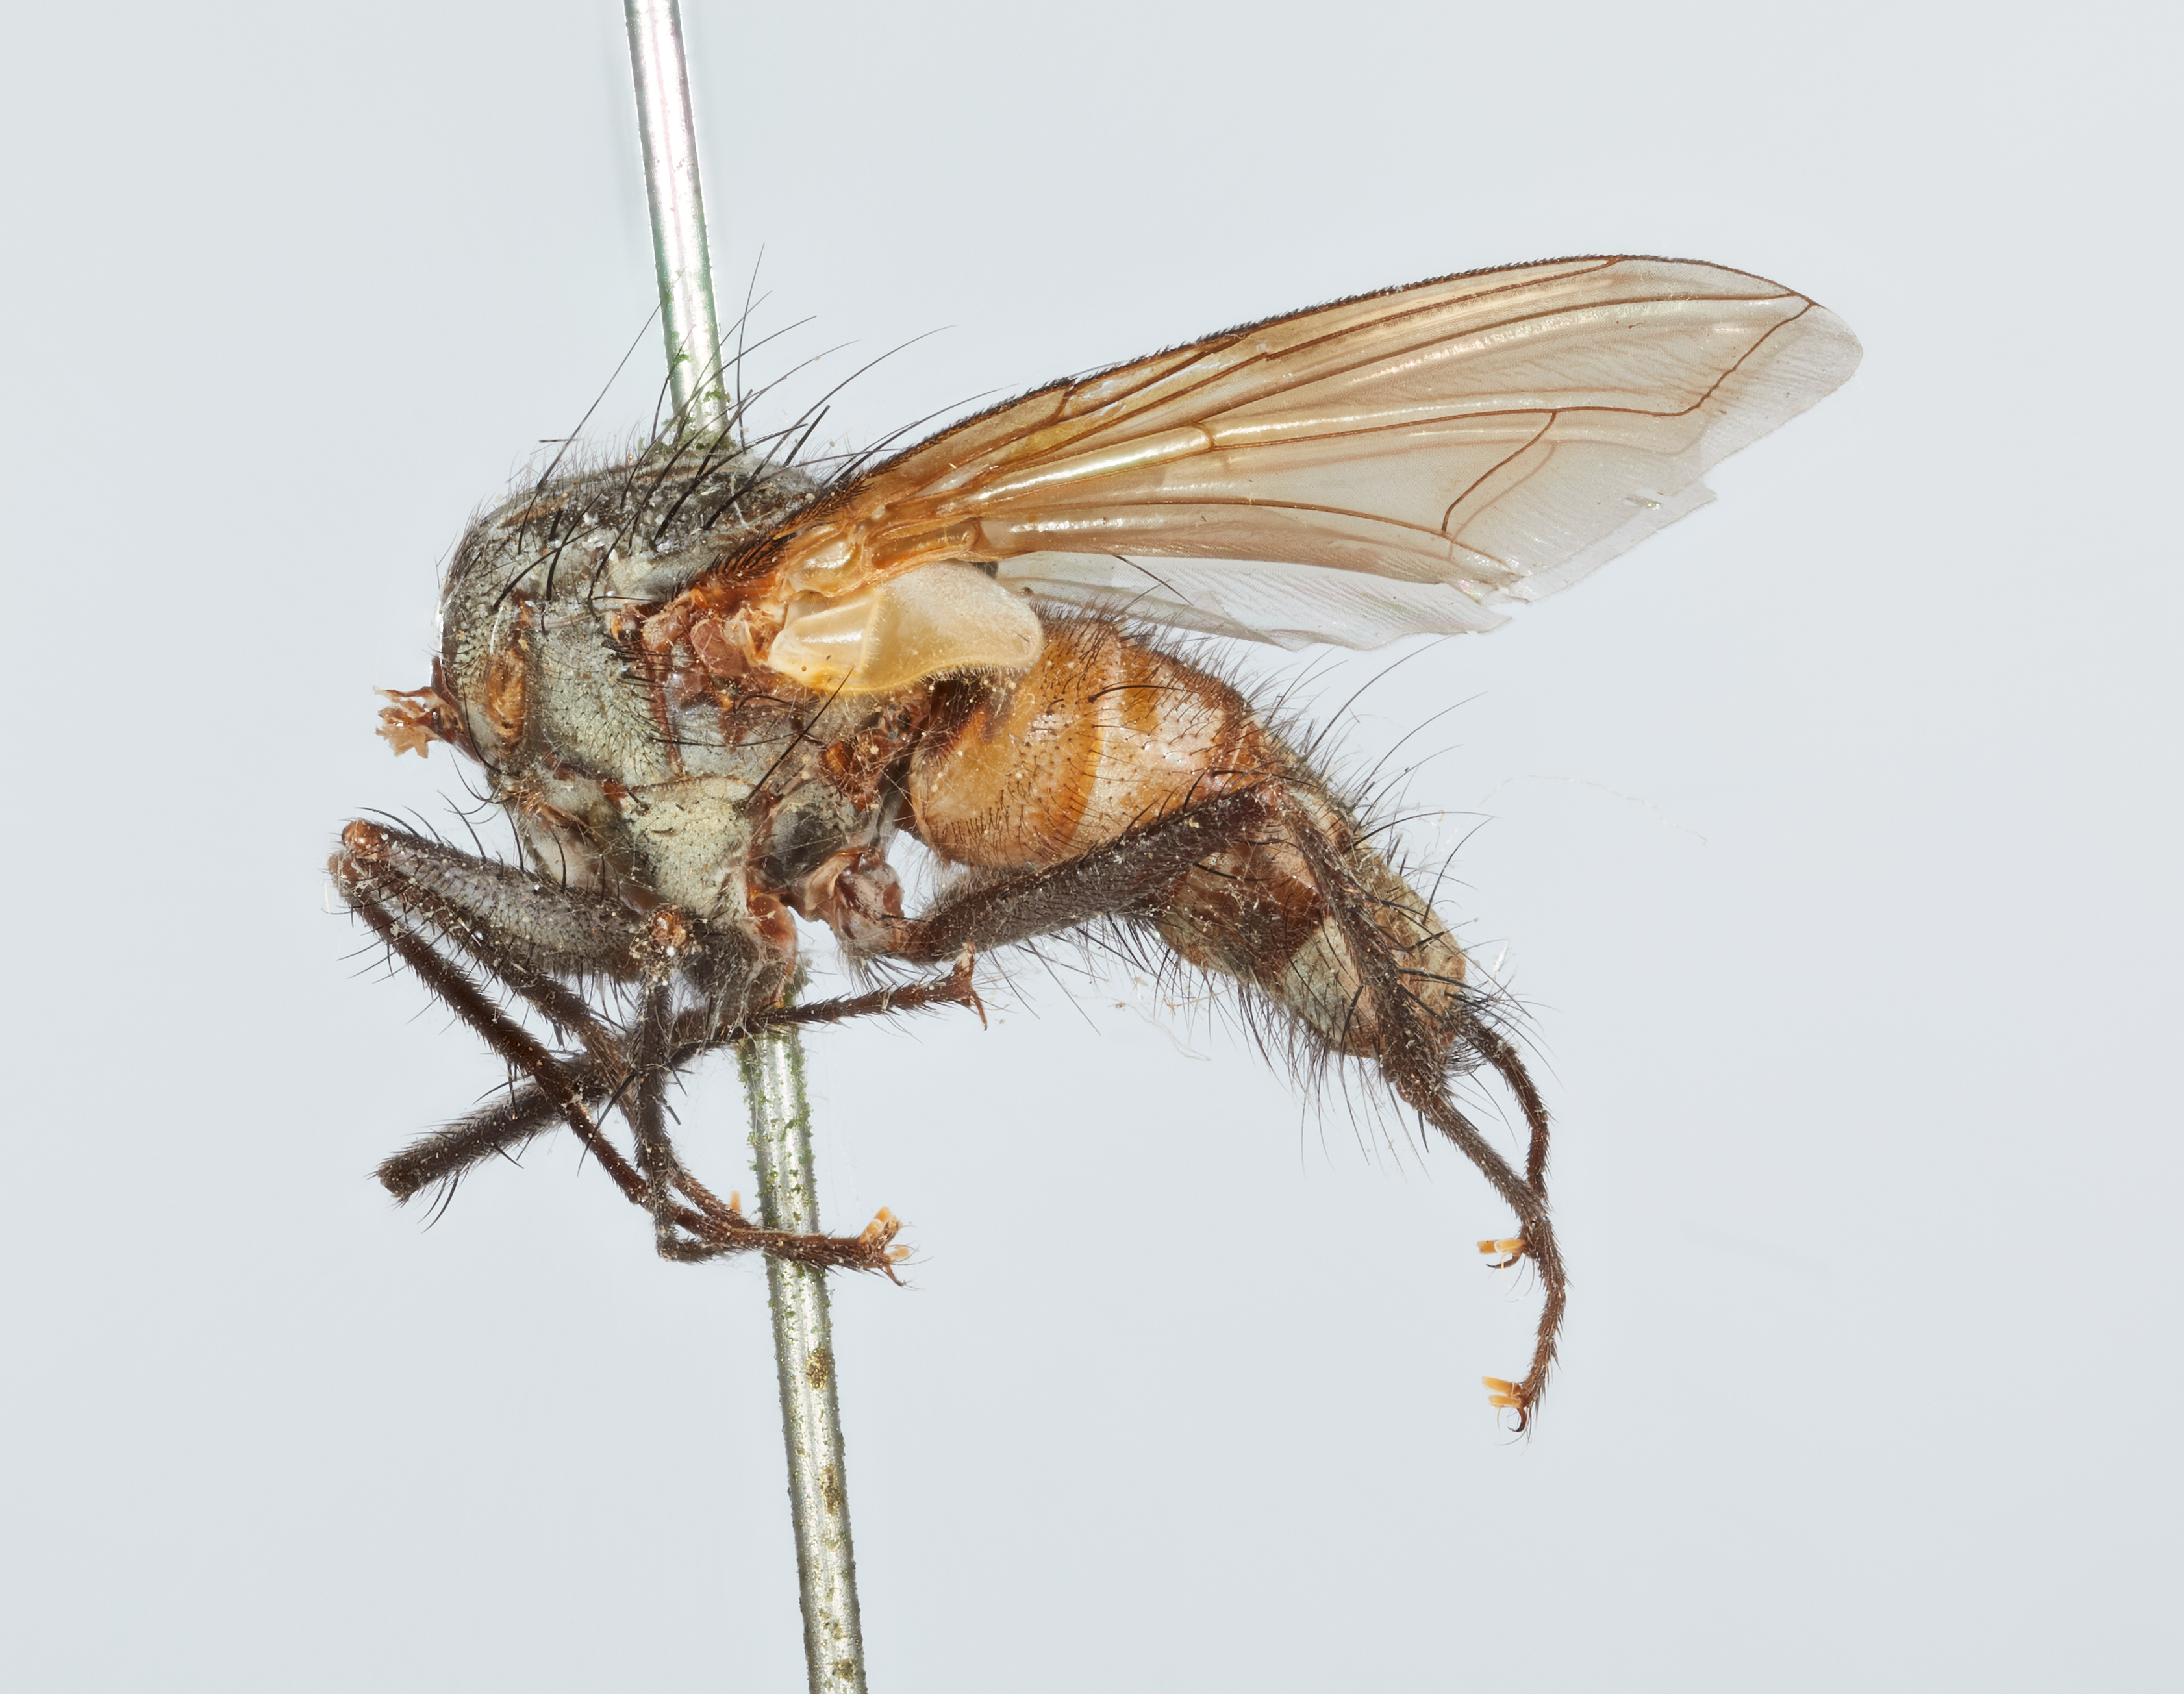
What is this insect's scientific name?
Cryptospylosia angustifrons
